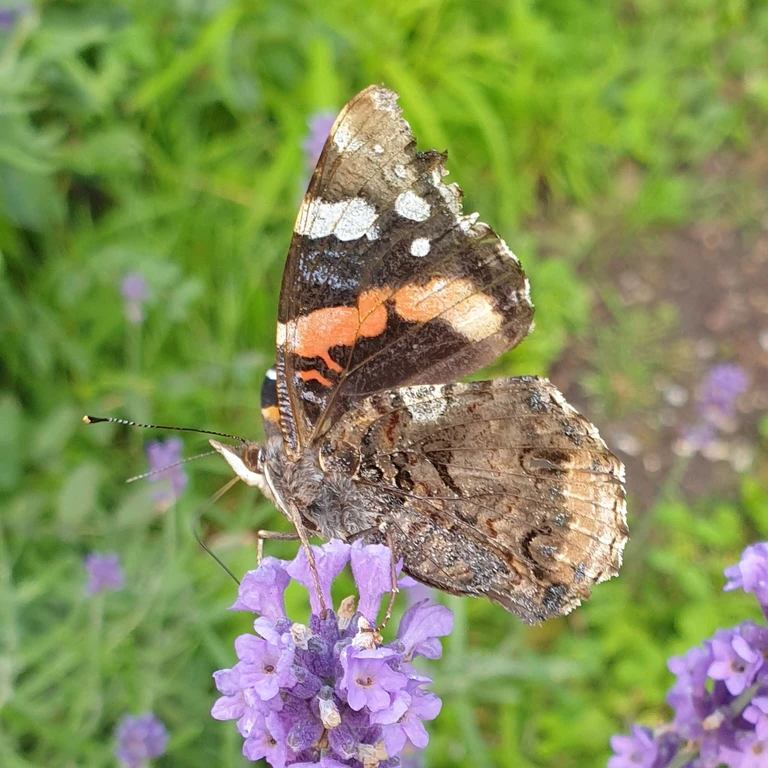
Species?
Vanessa atalanta
